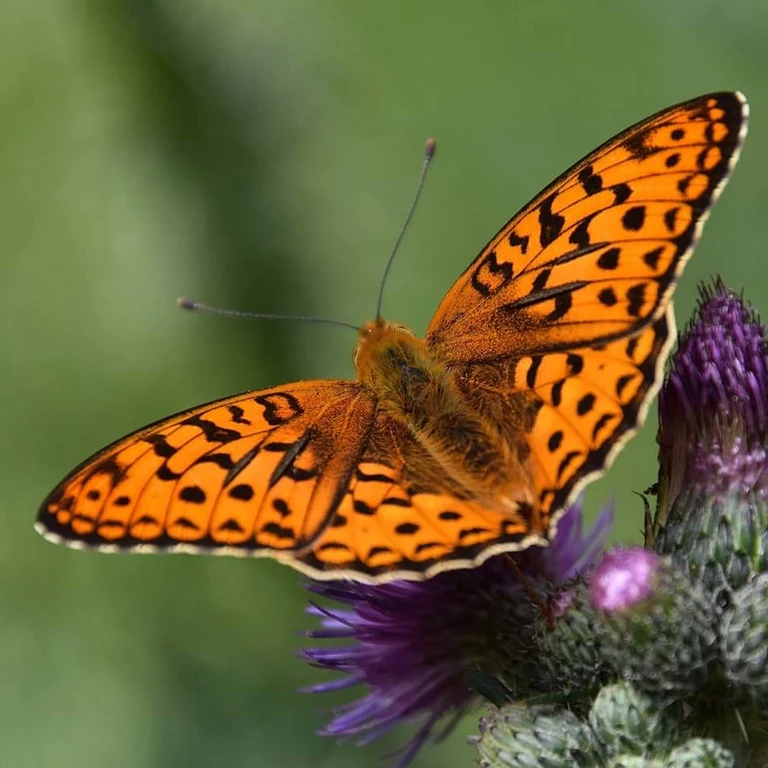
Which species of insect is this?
Fabriciana adippe
